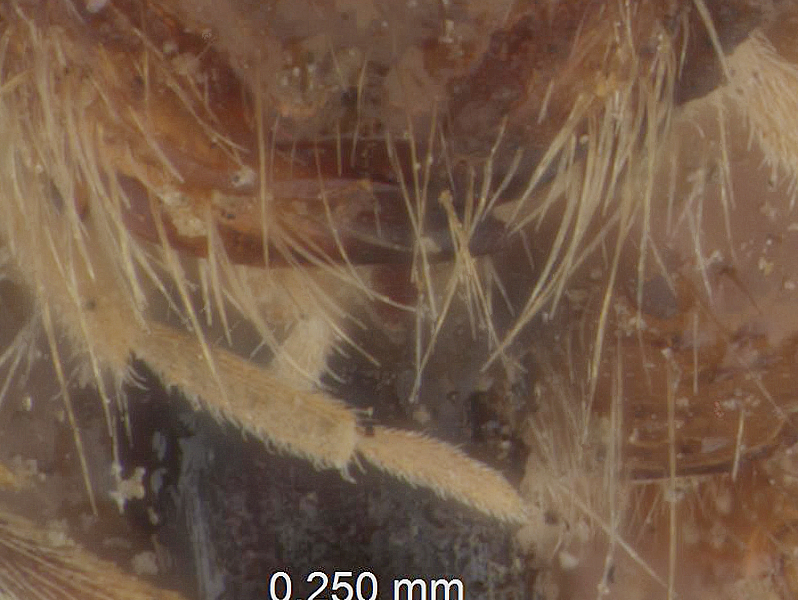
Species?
Odontophotopsis atripes
